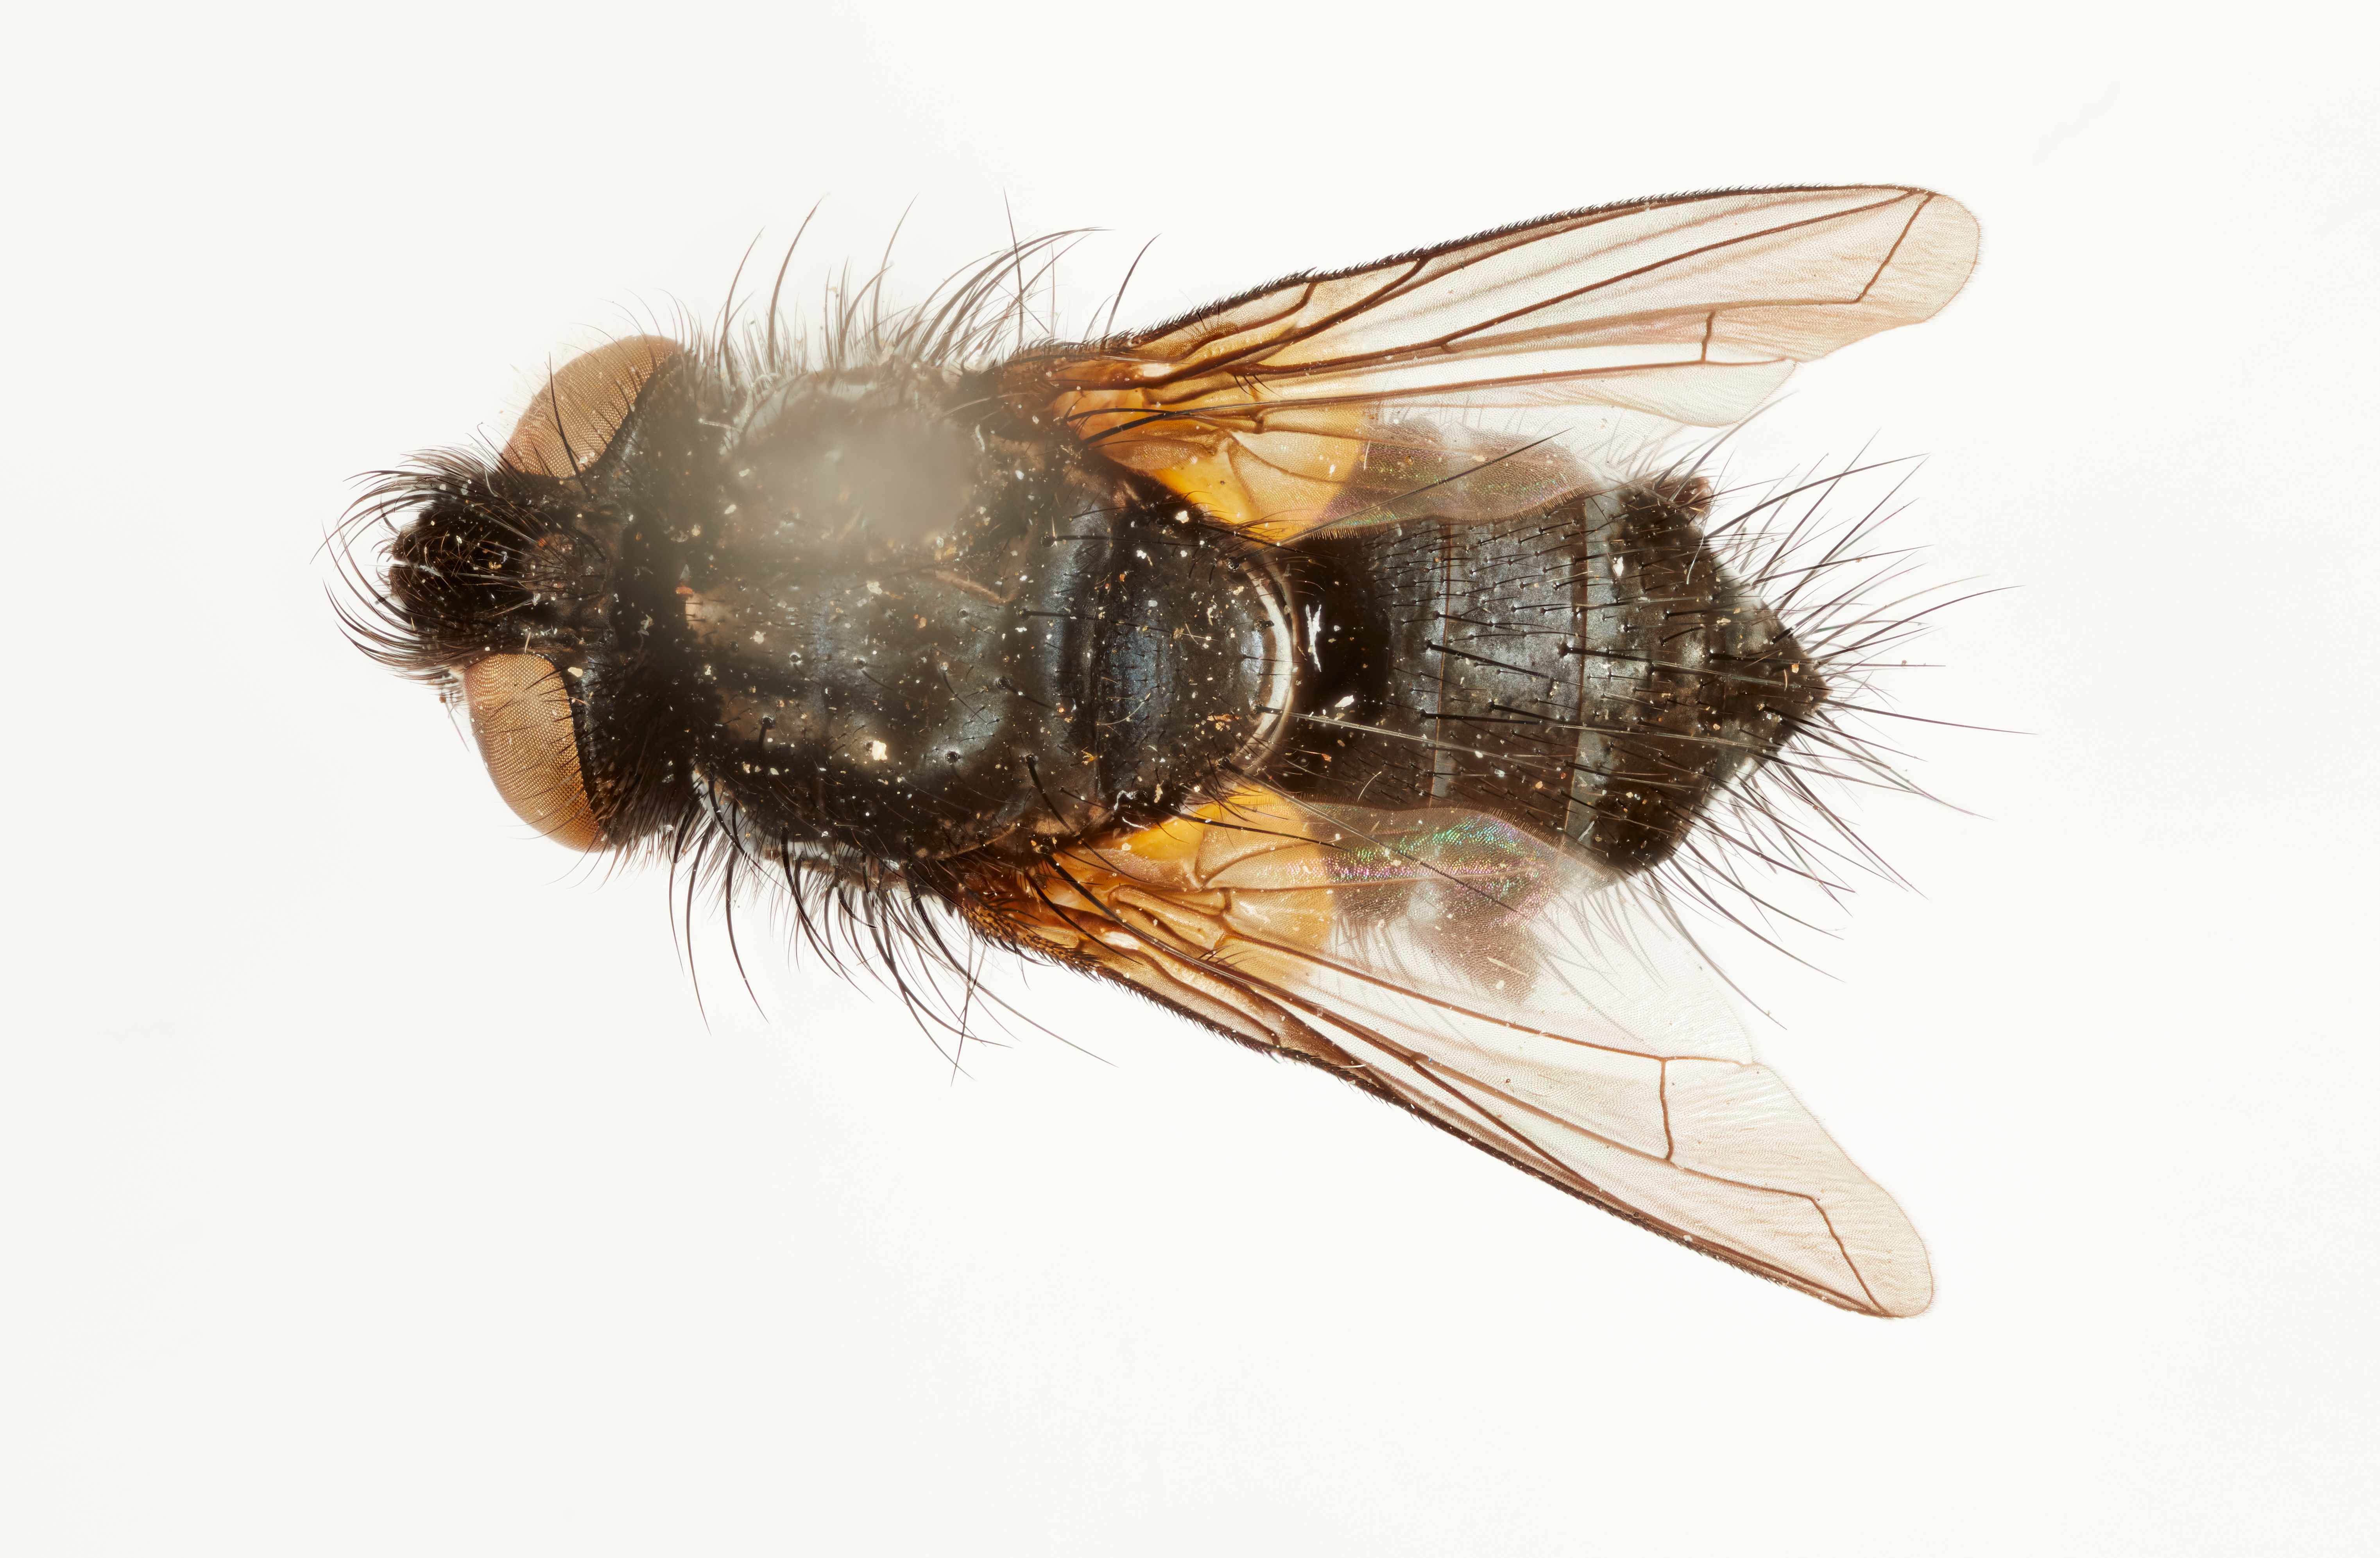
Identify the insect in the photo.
Mellachnus velutinus
